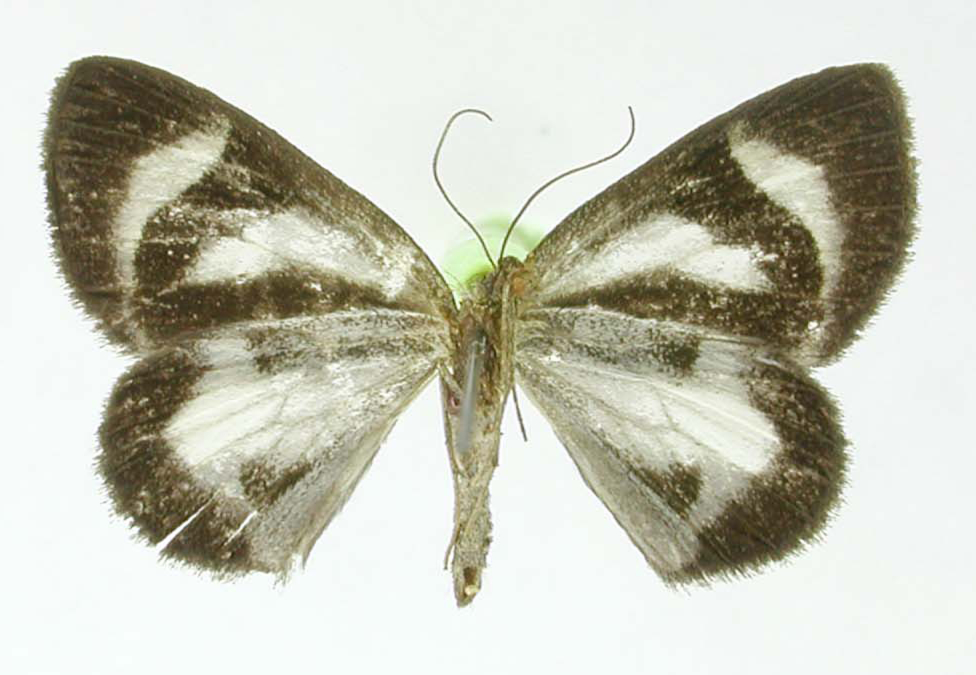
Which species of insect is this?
Heterusia proanodes
